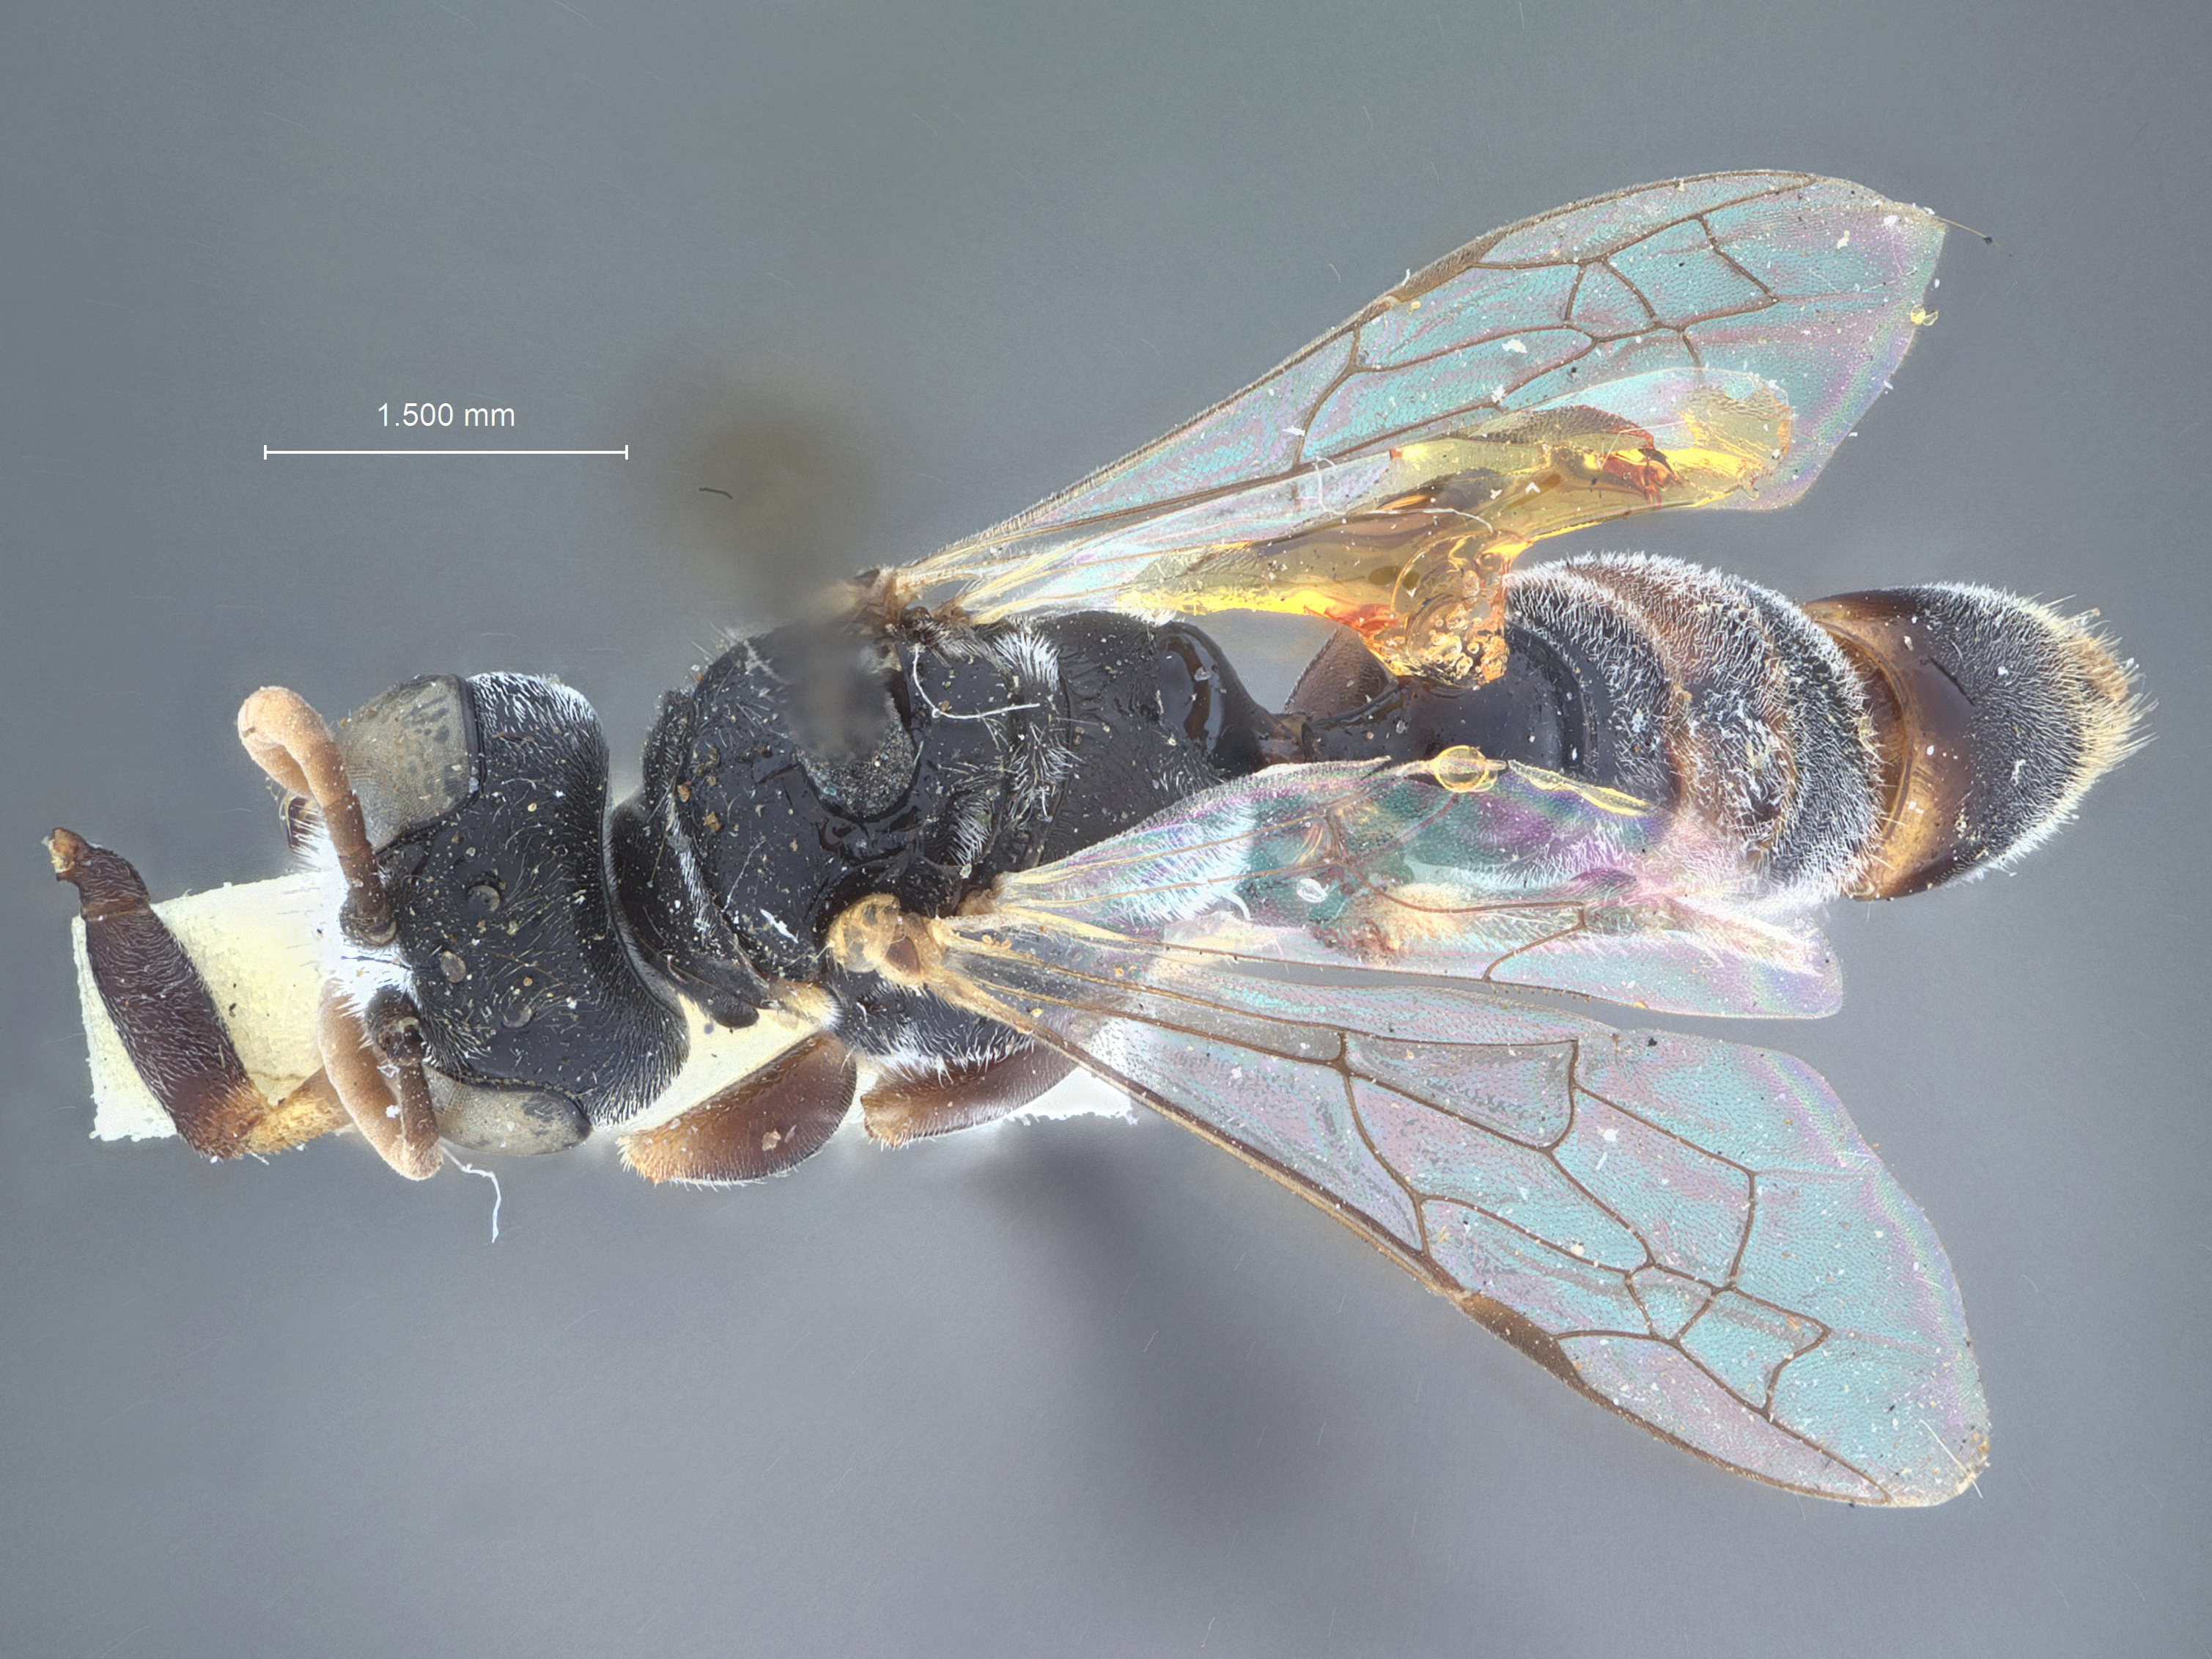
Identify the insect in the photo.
Neofoxia brevipetiolata
